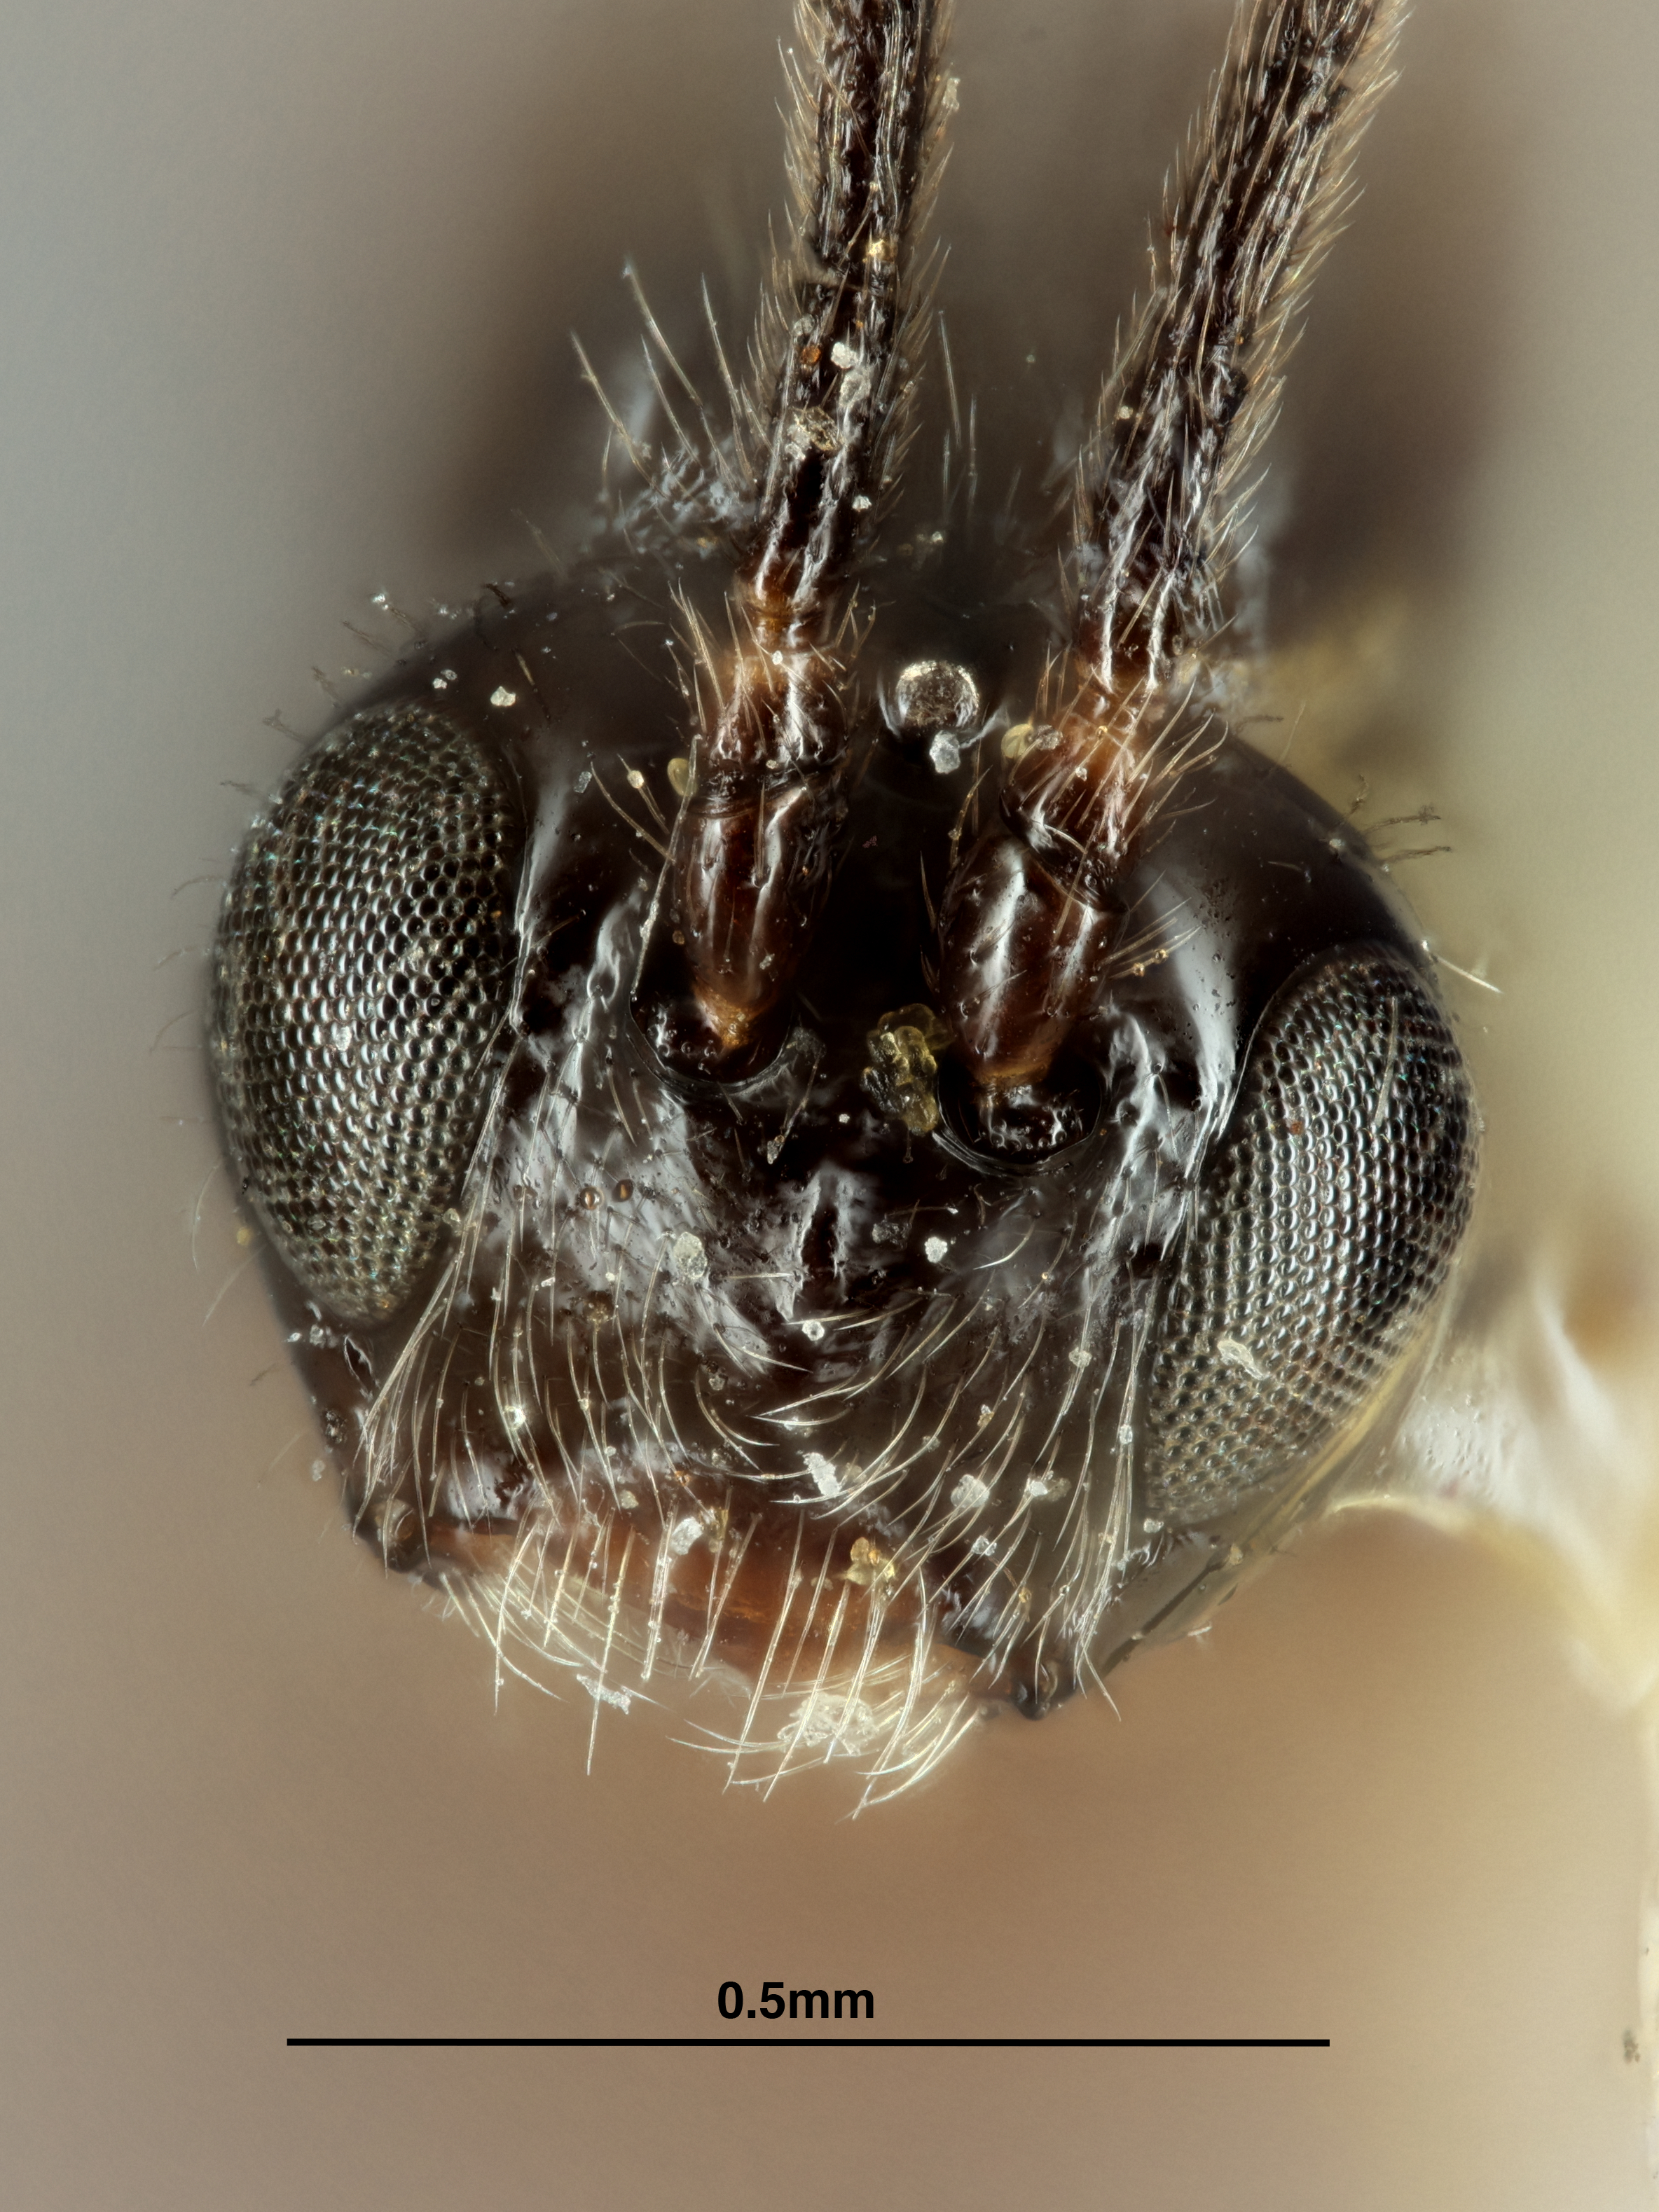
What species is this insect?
Opius blantoni
